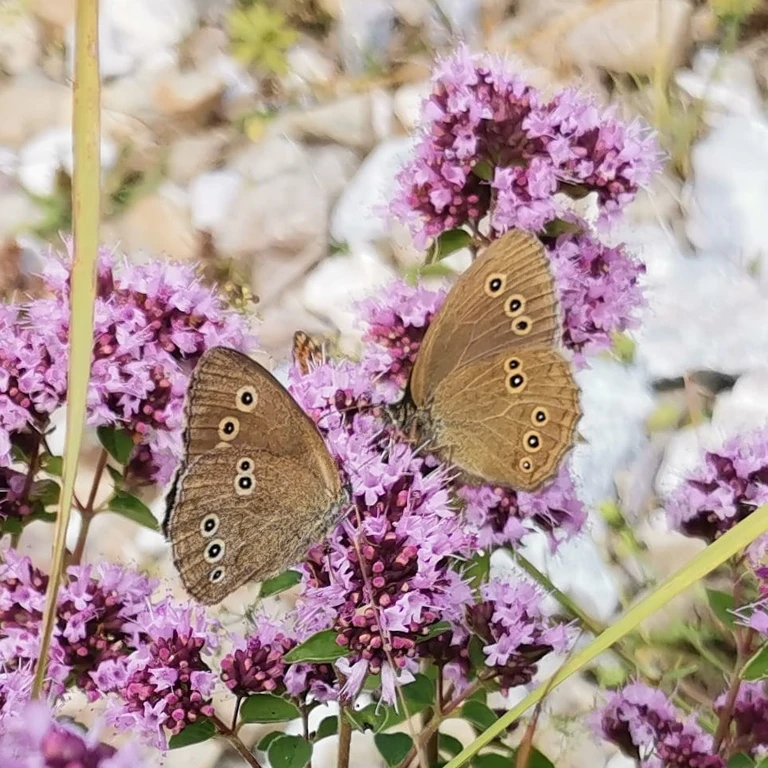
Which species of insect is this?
Aphantopus hyperantus
